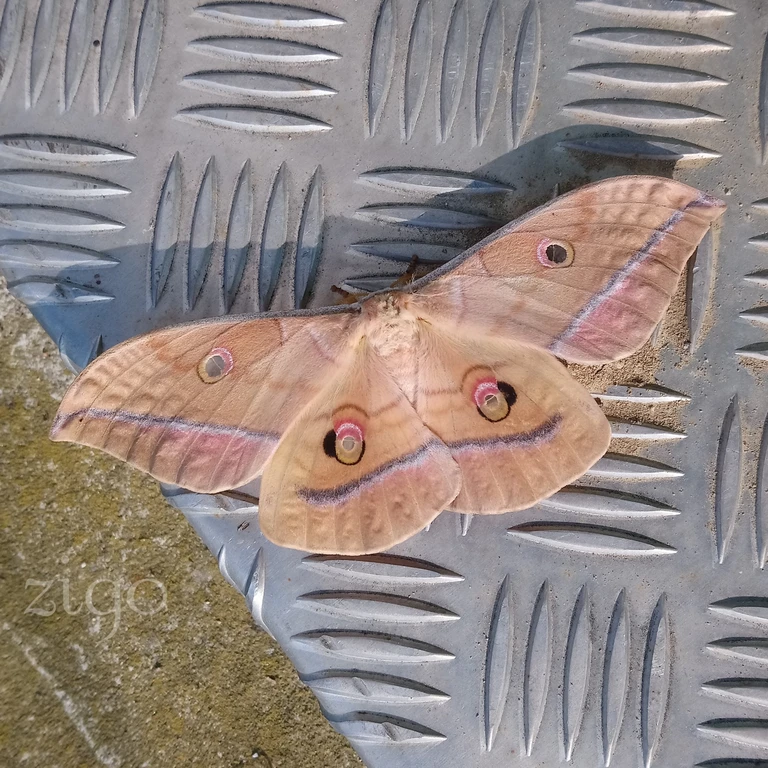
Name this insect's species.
Antheraea yamamai
